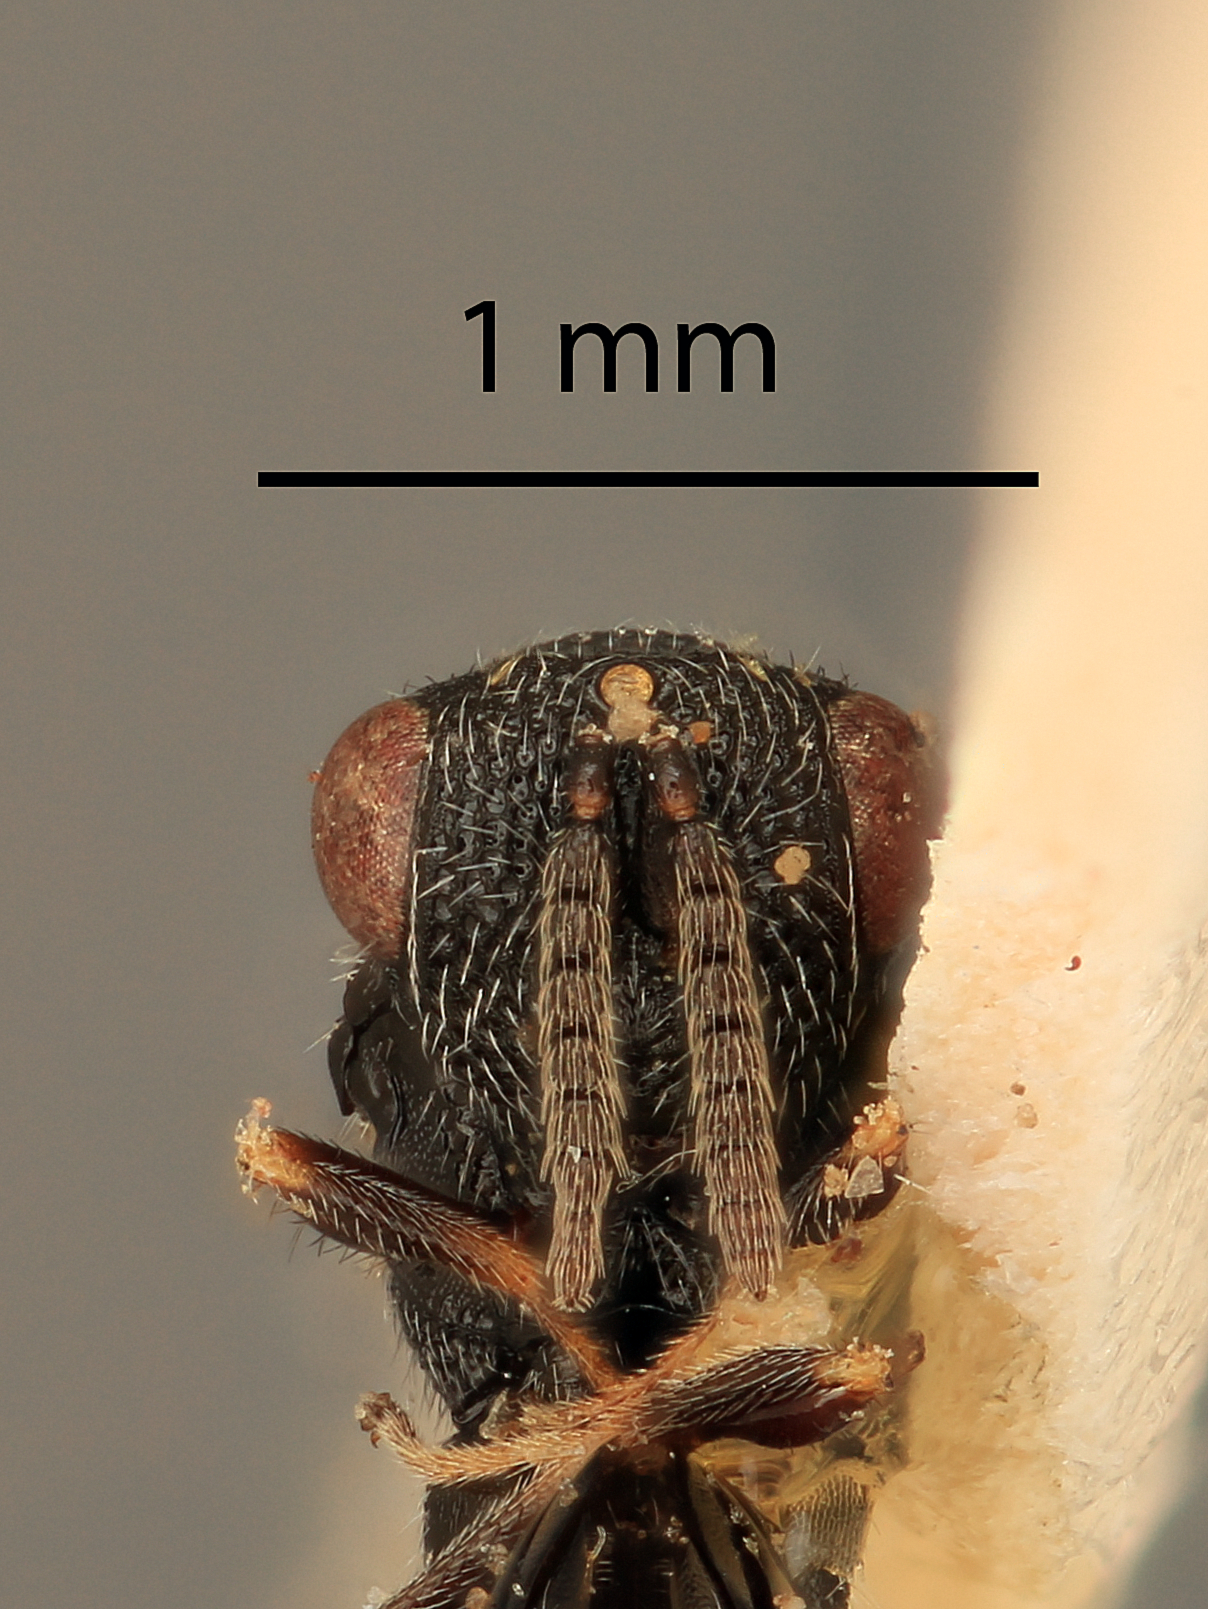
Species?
Eurytoma vernonia
